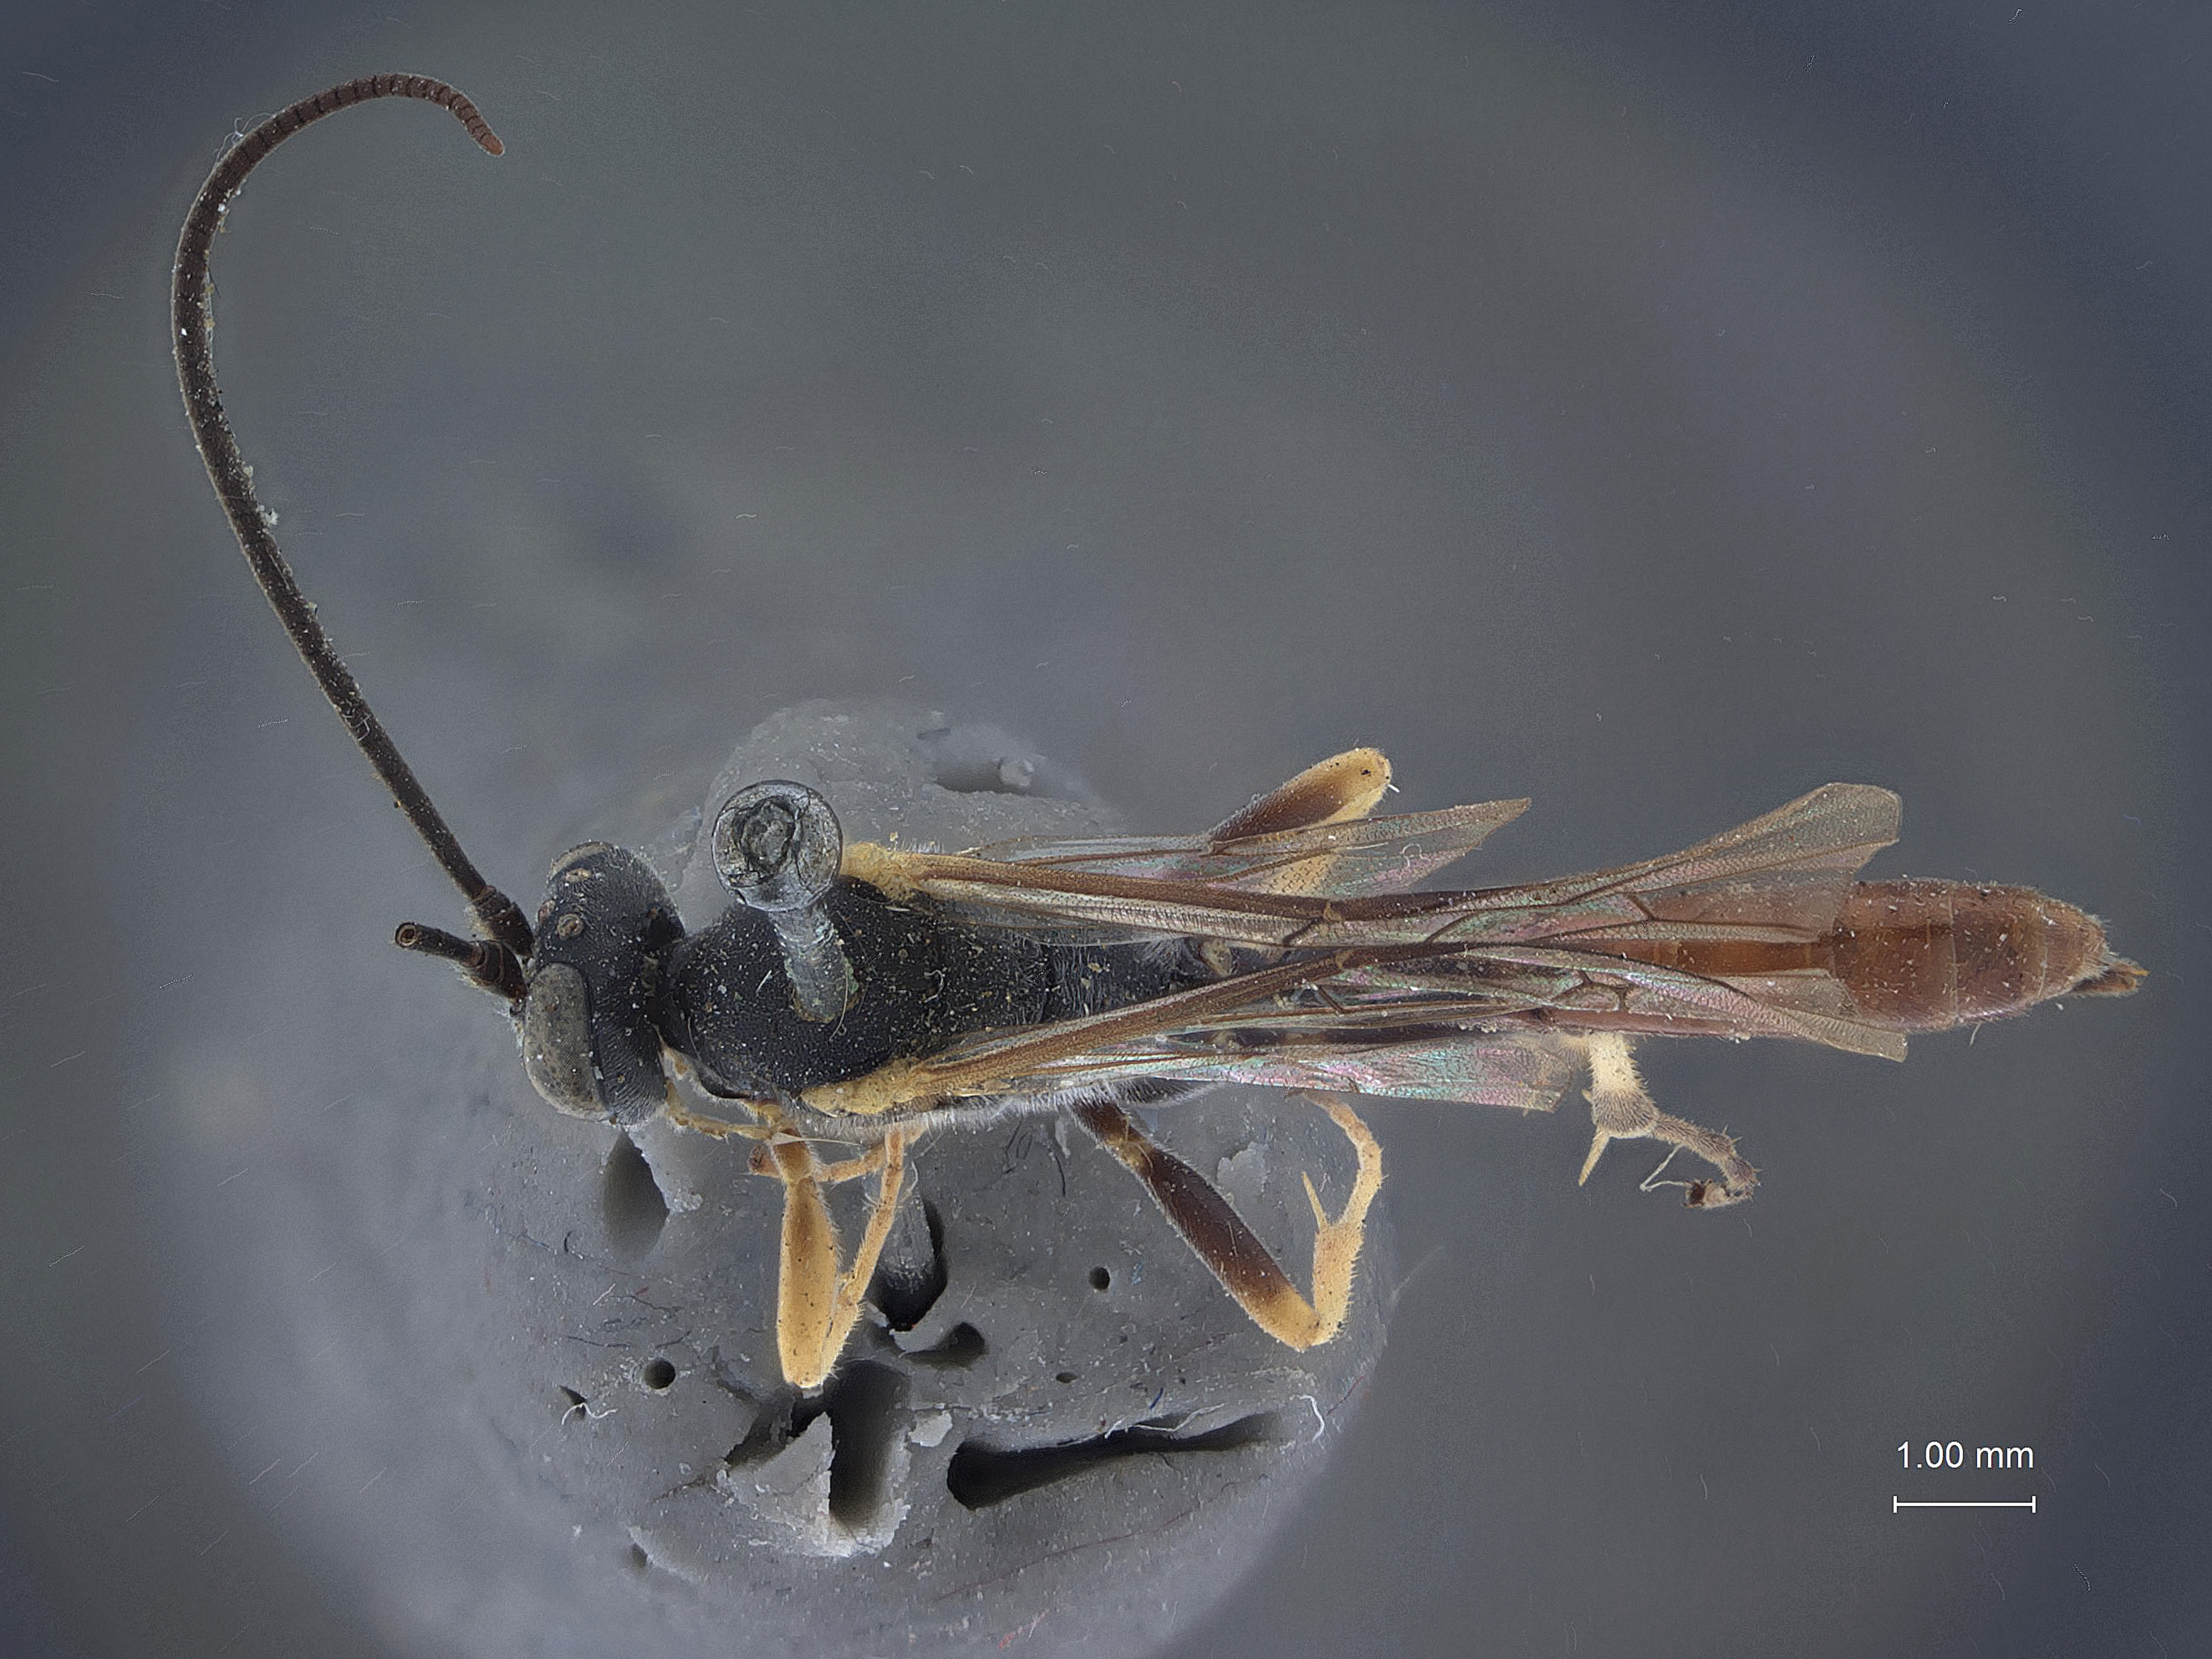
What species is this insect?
Campoplegidea diversella
